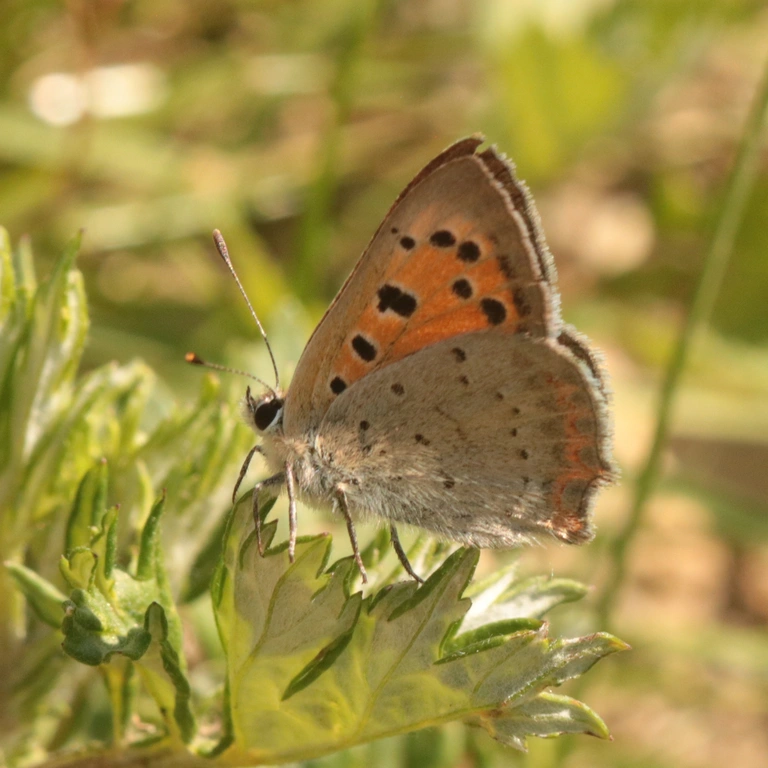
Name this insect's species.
Lycaena phlaeas
